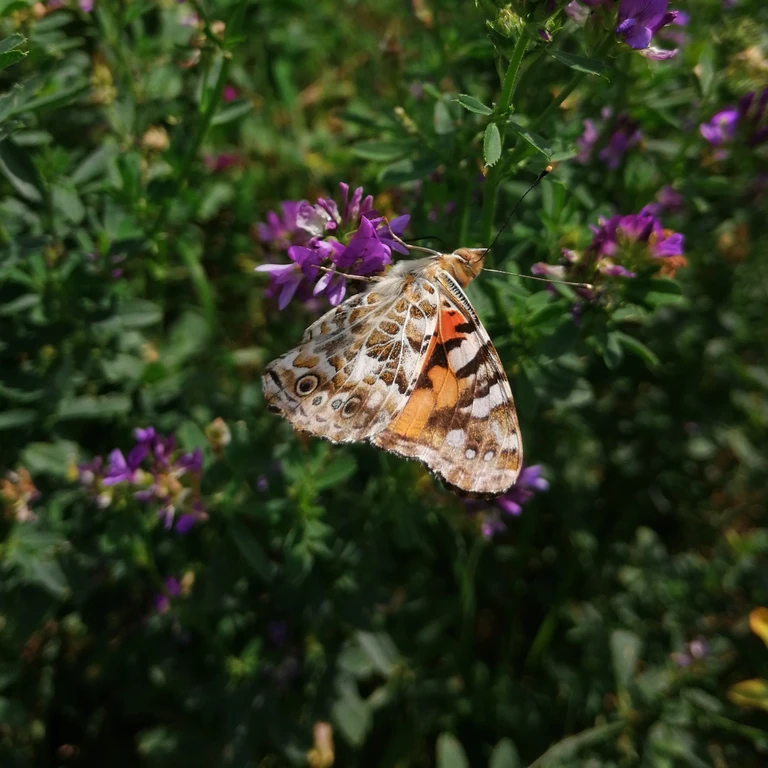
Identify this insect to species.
Vanessa cardui
